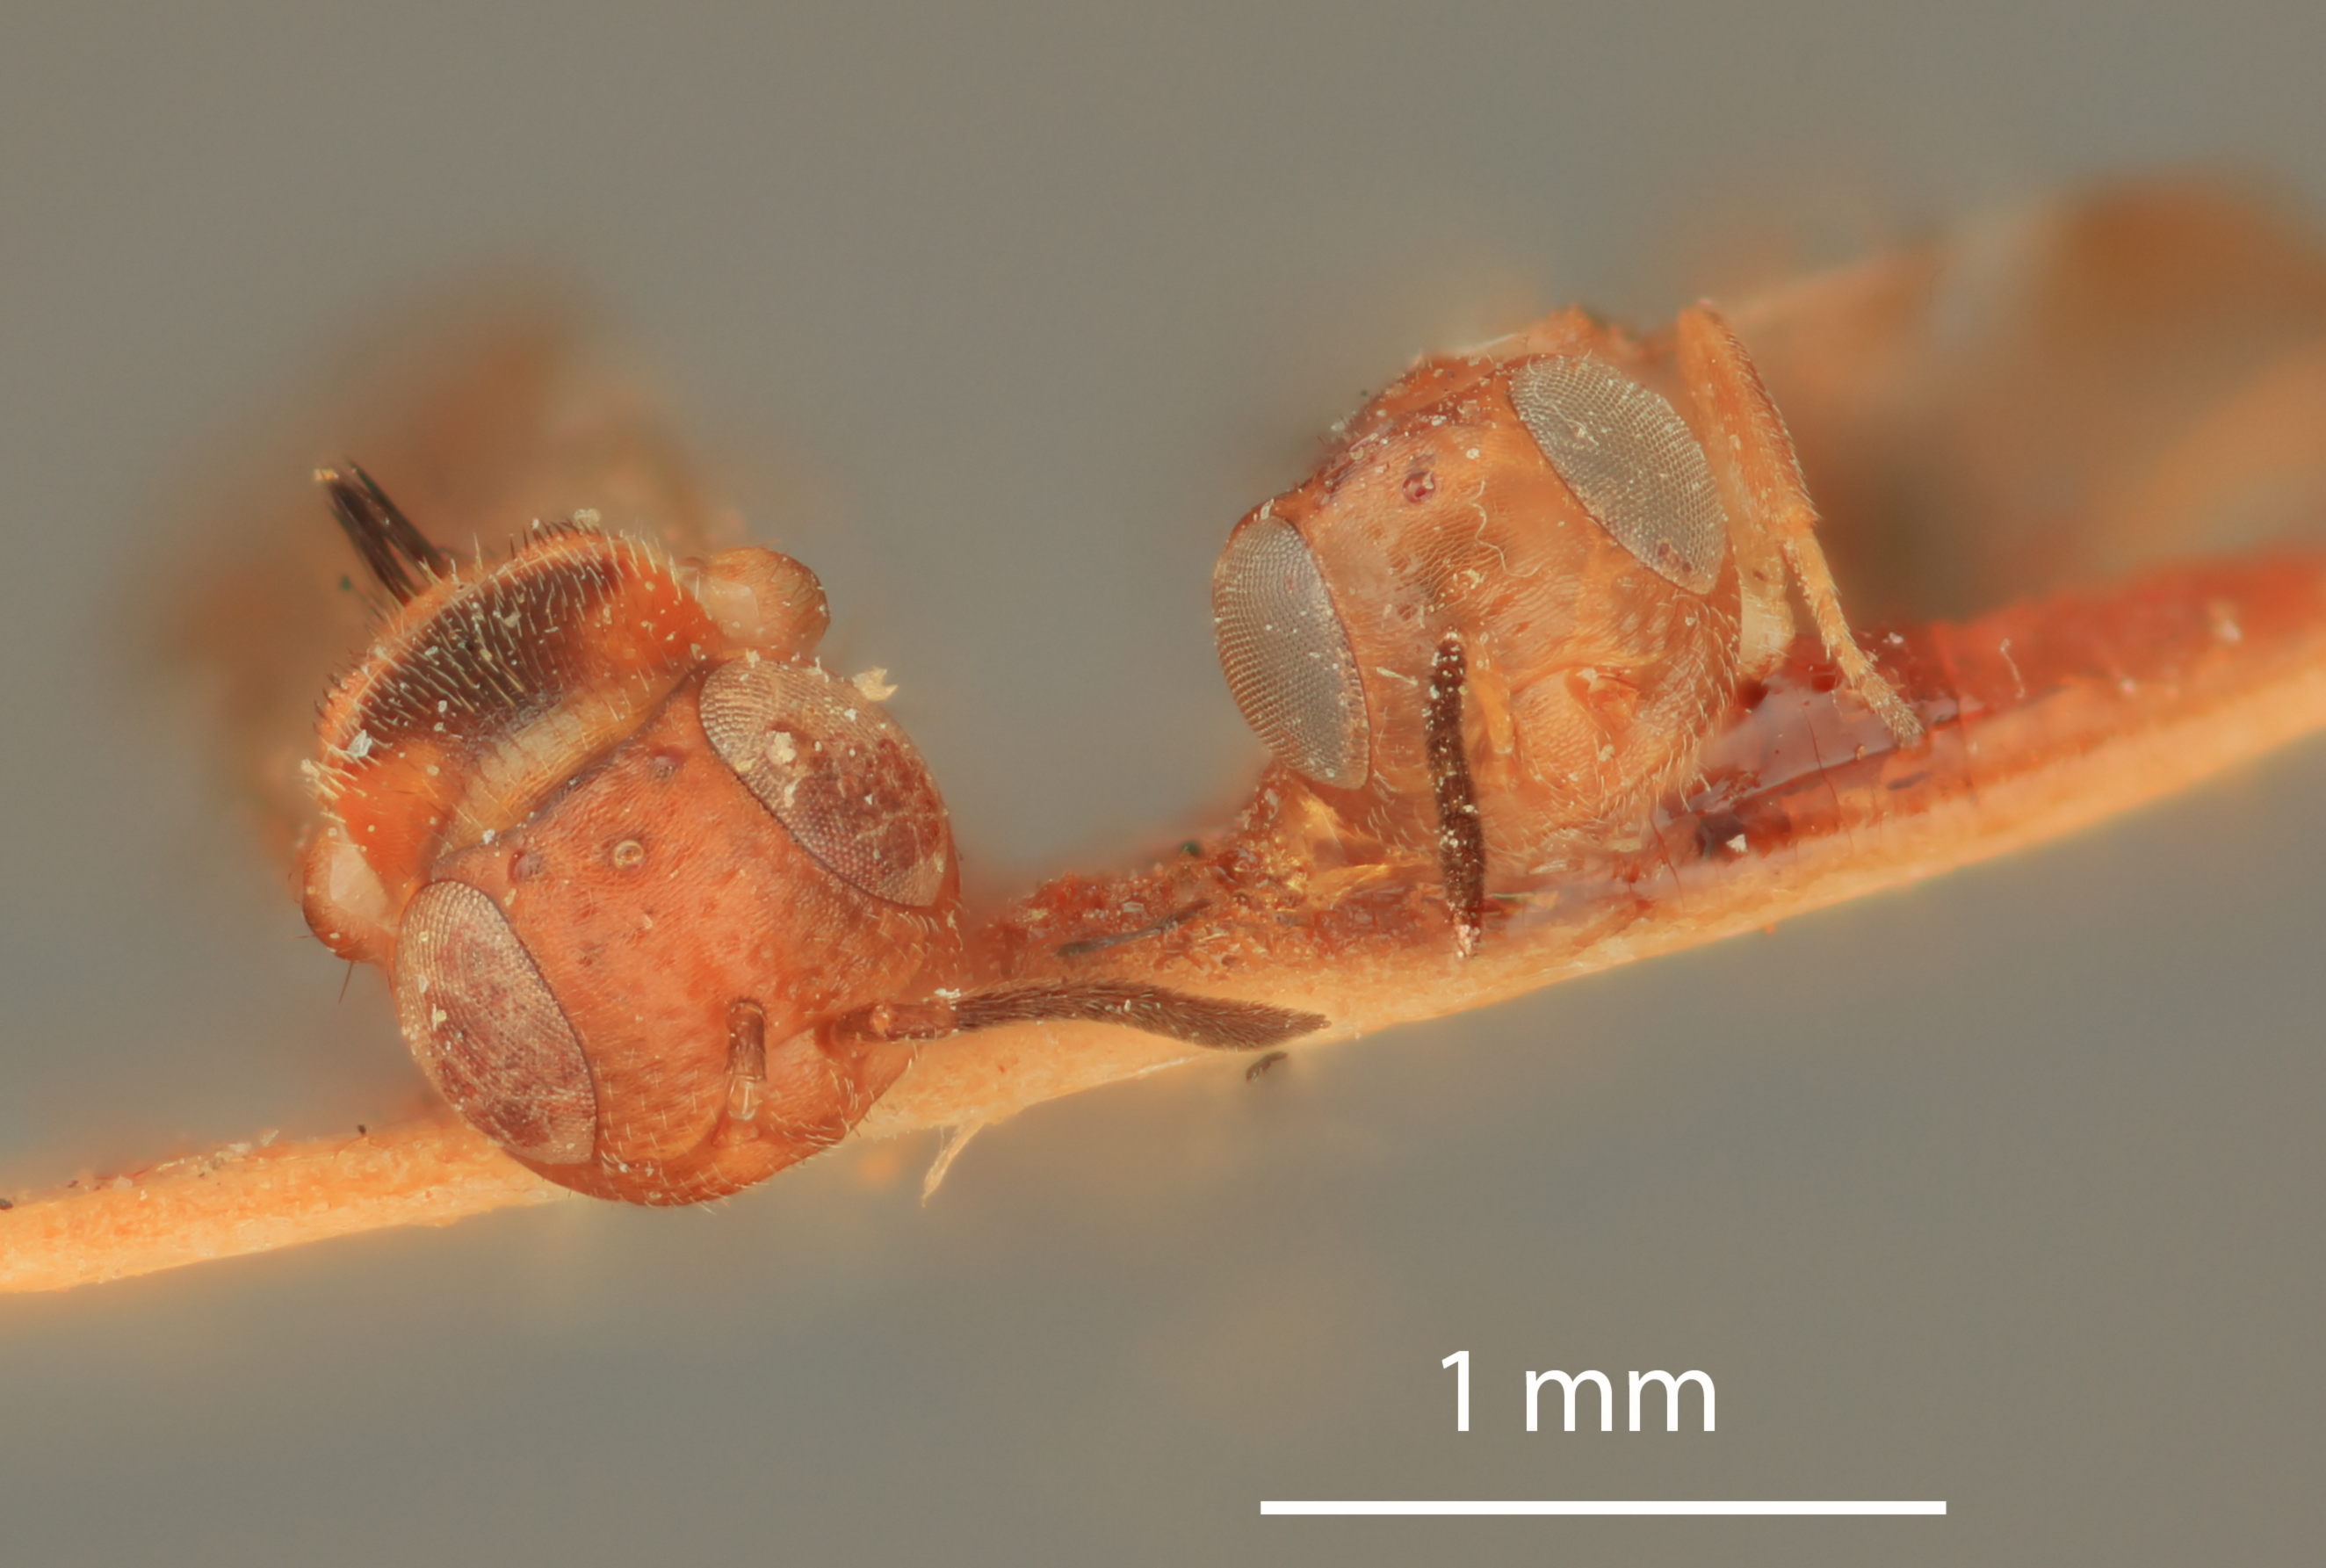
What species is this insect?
Eucomys californicus
